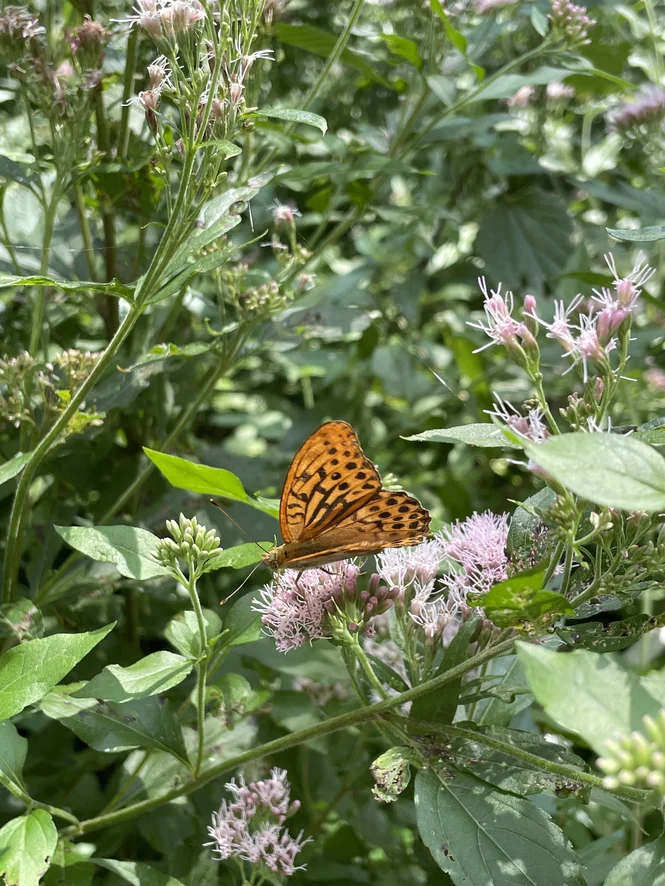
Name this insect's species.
Argynnis paphia
